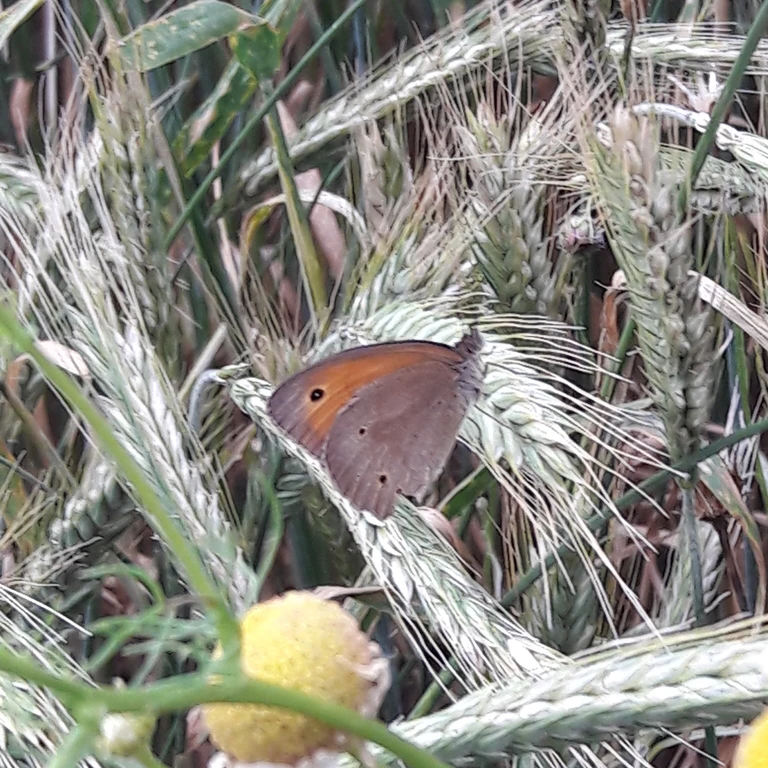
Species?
Maniola jurtina
